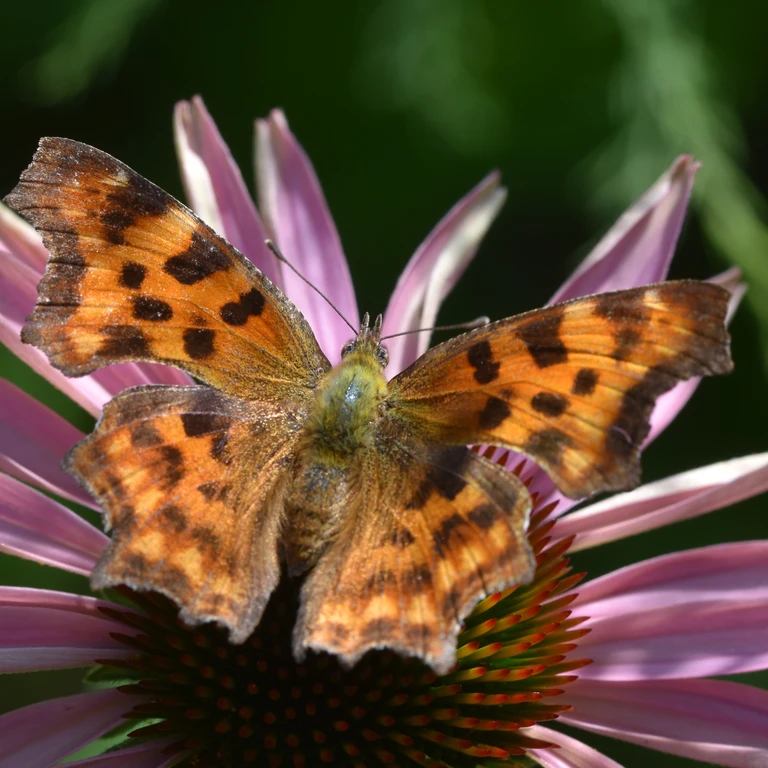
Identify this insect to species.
Polygonia c-album
